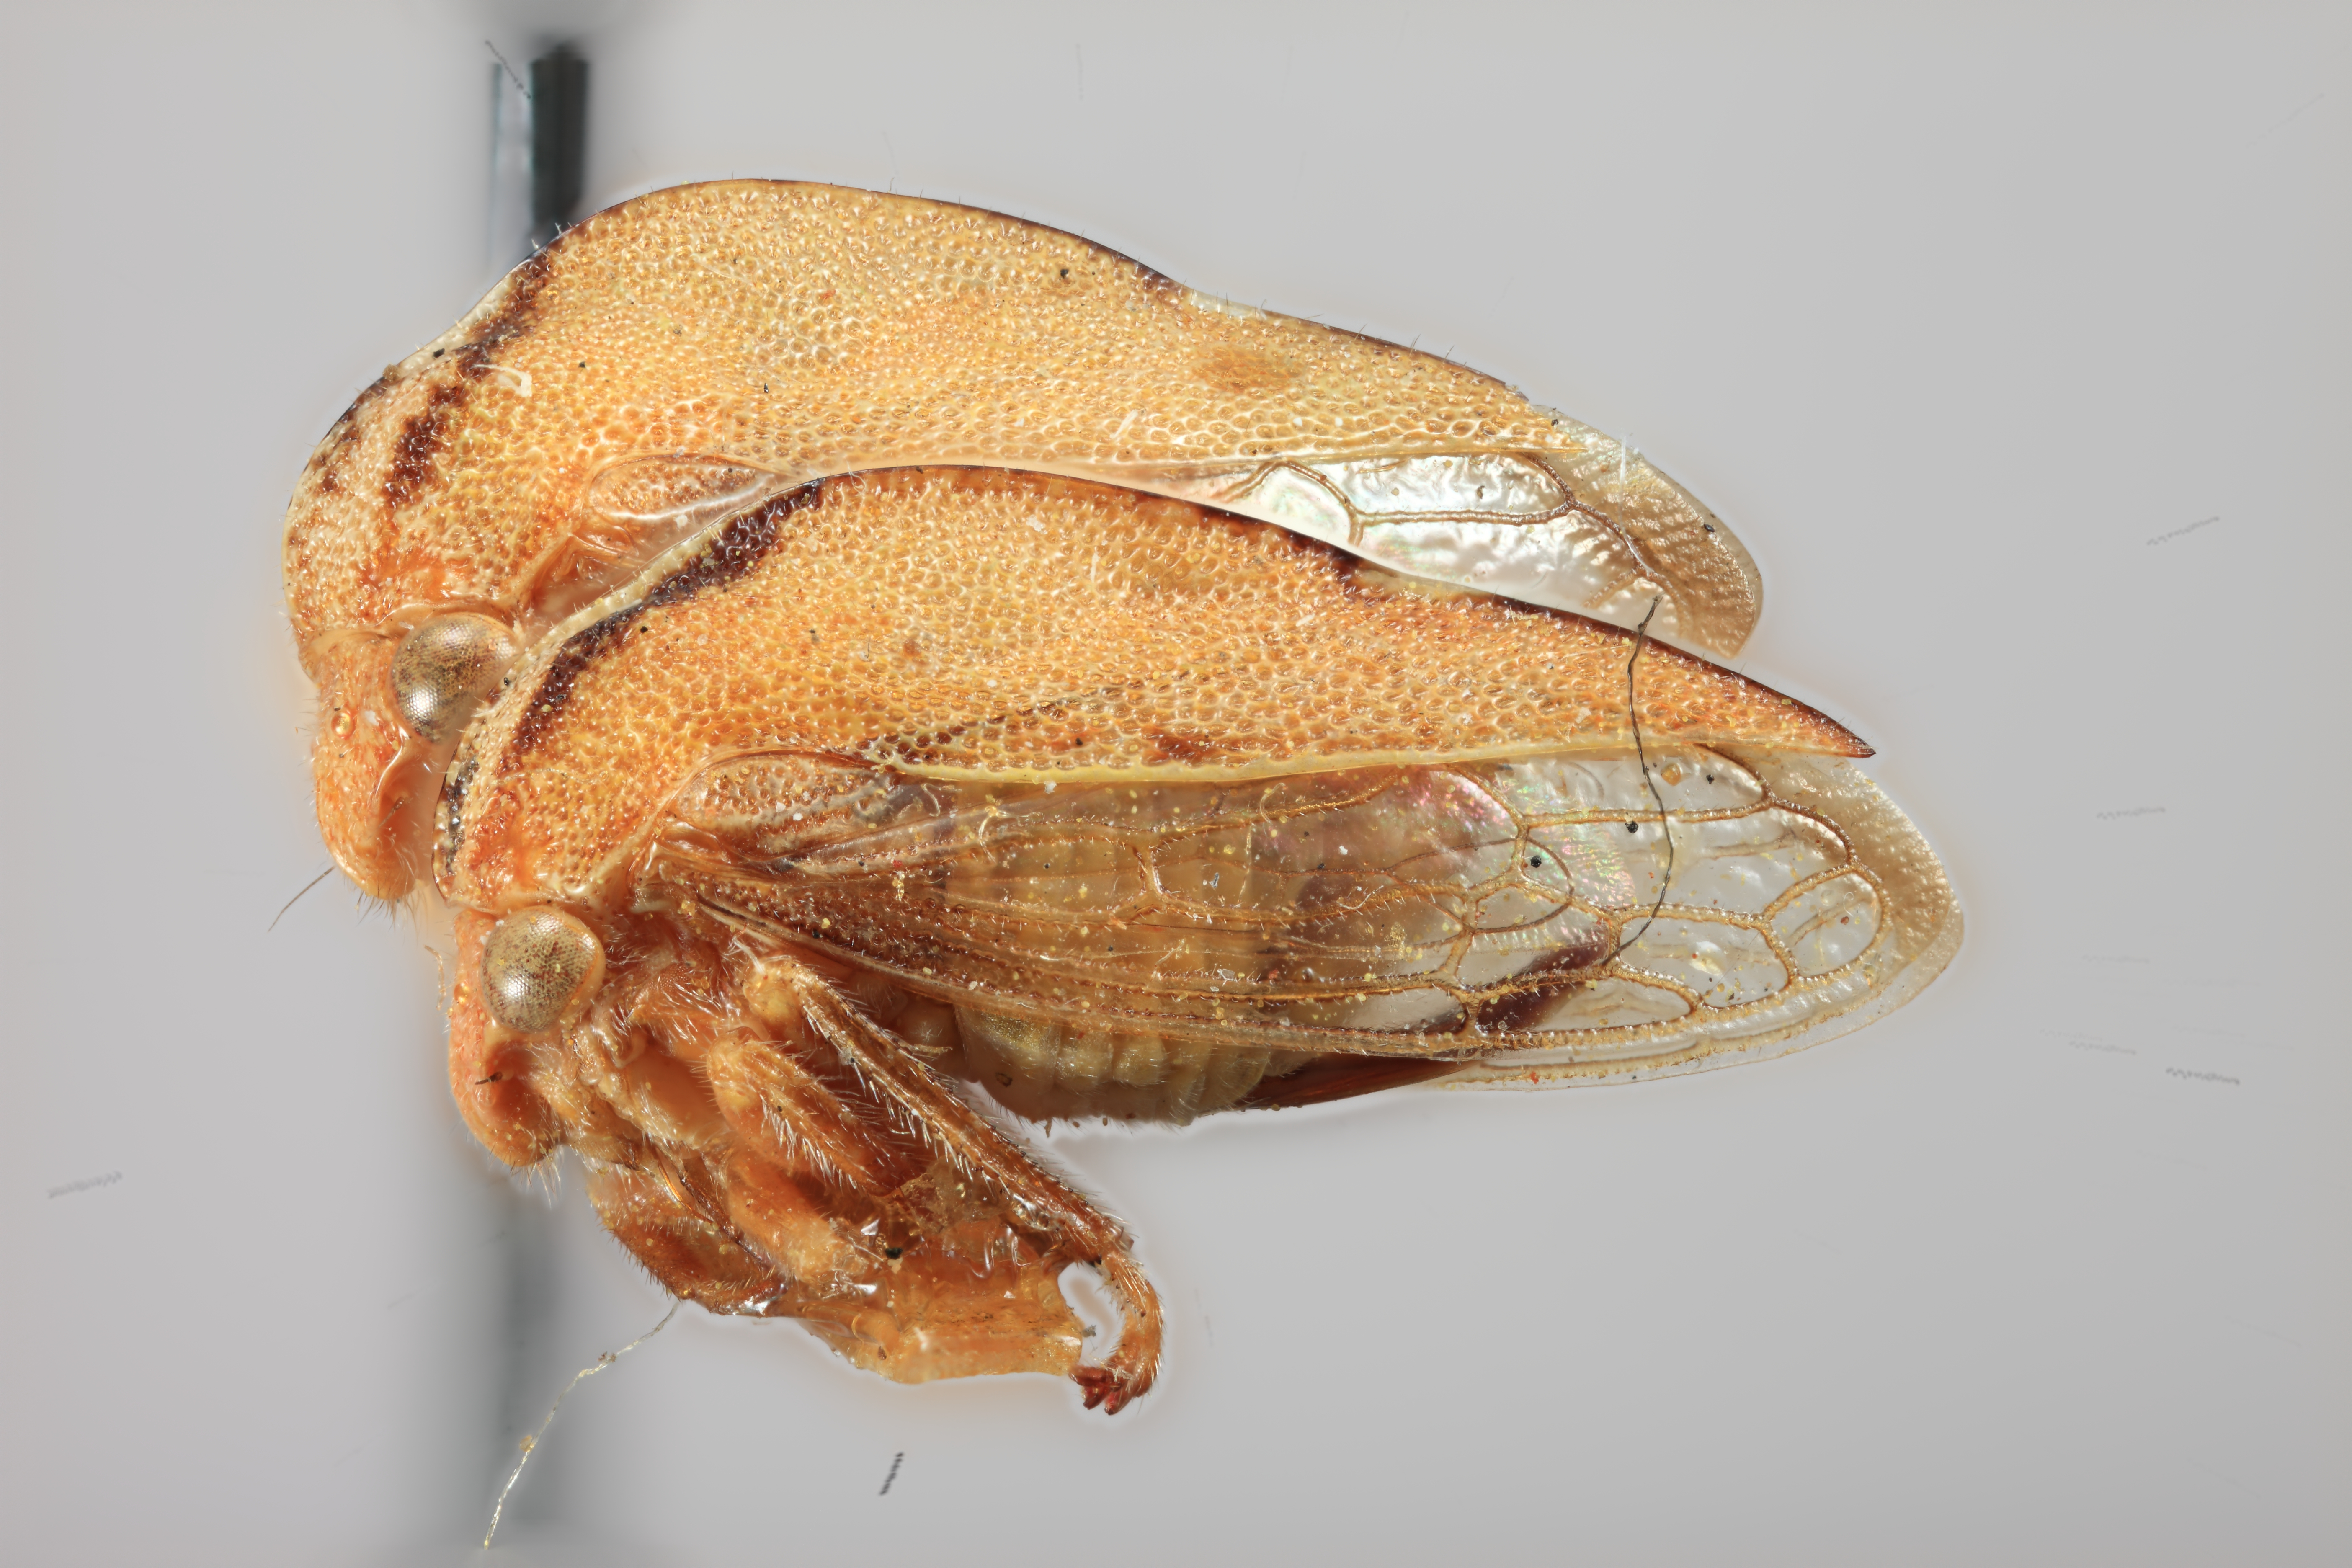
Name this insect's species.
Cyrtolobus coronatus
